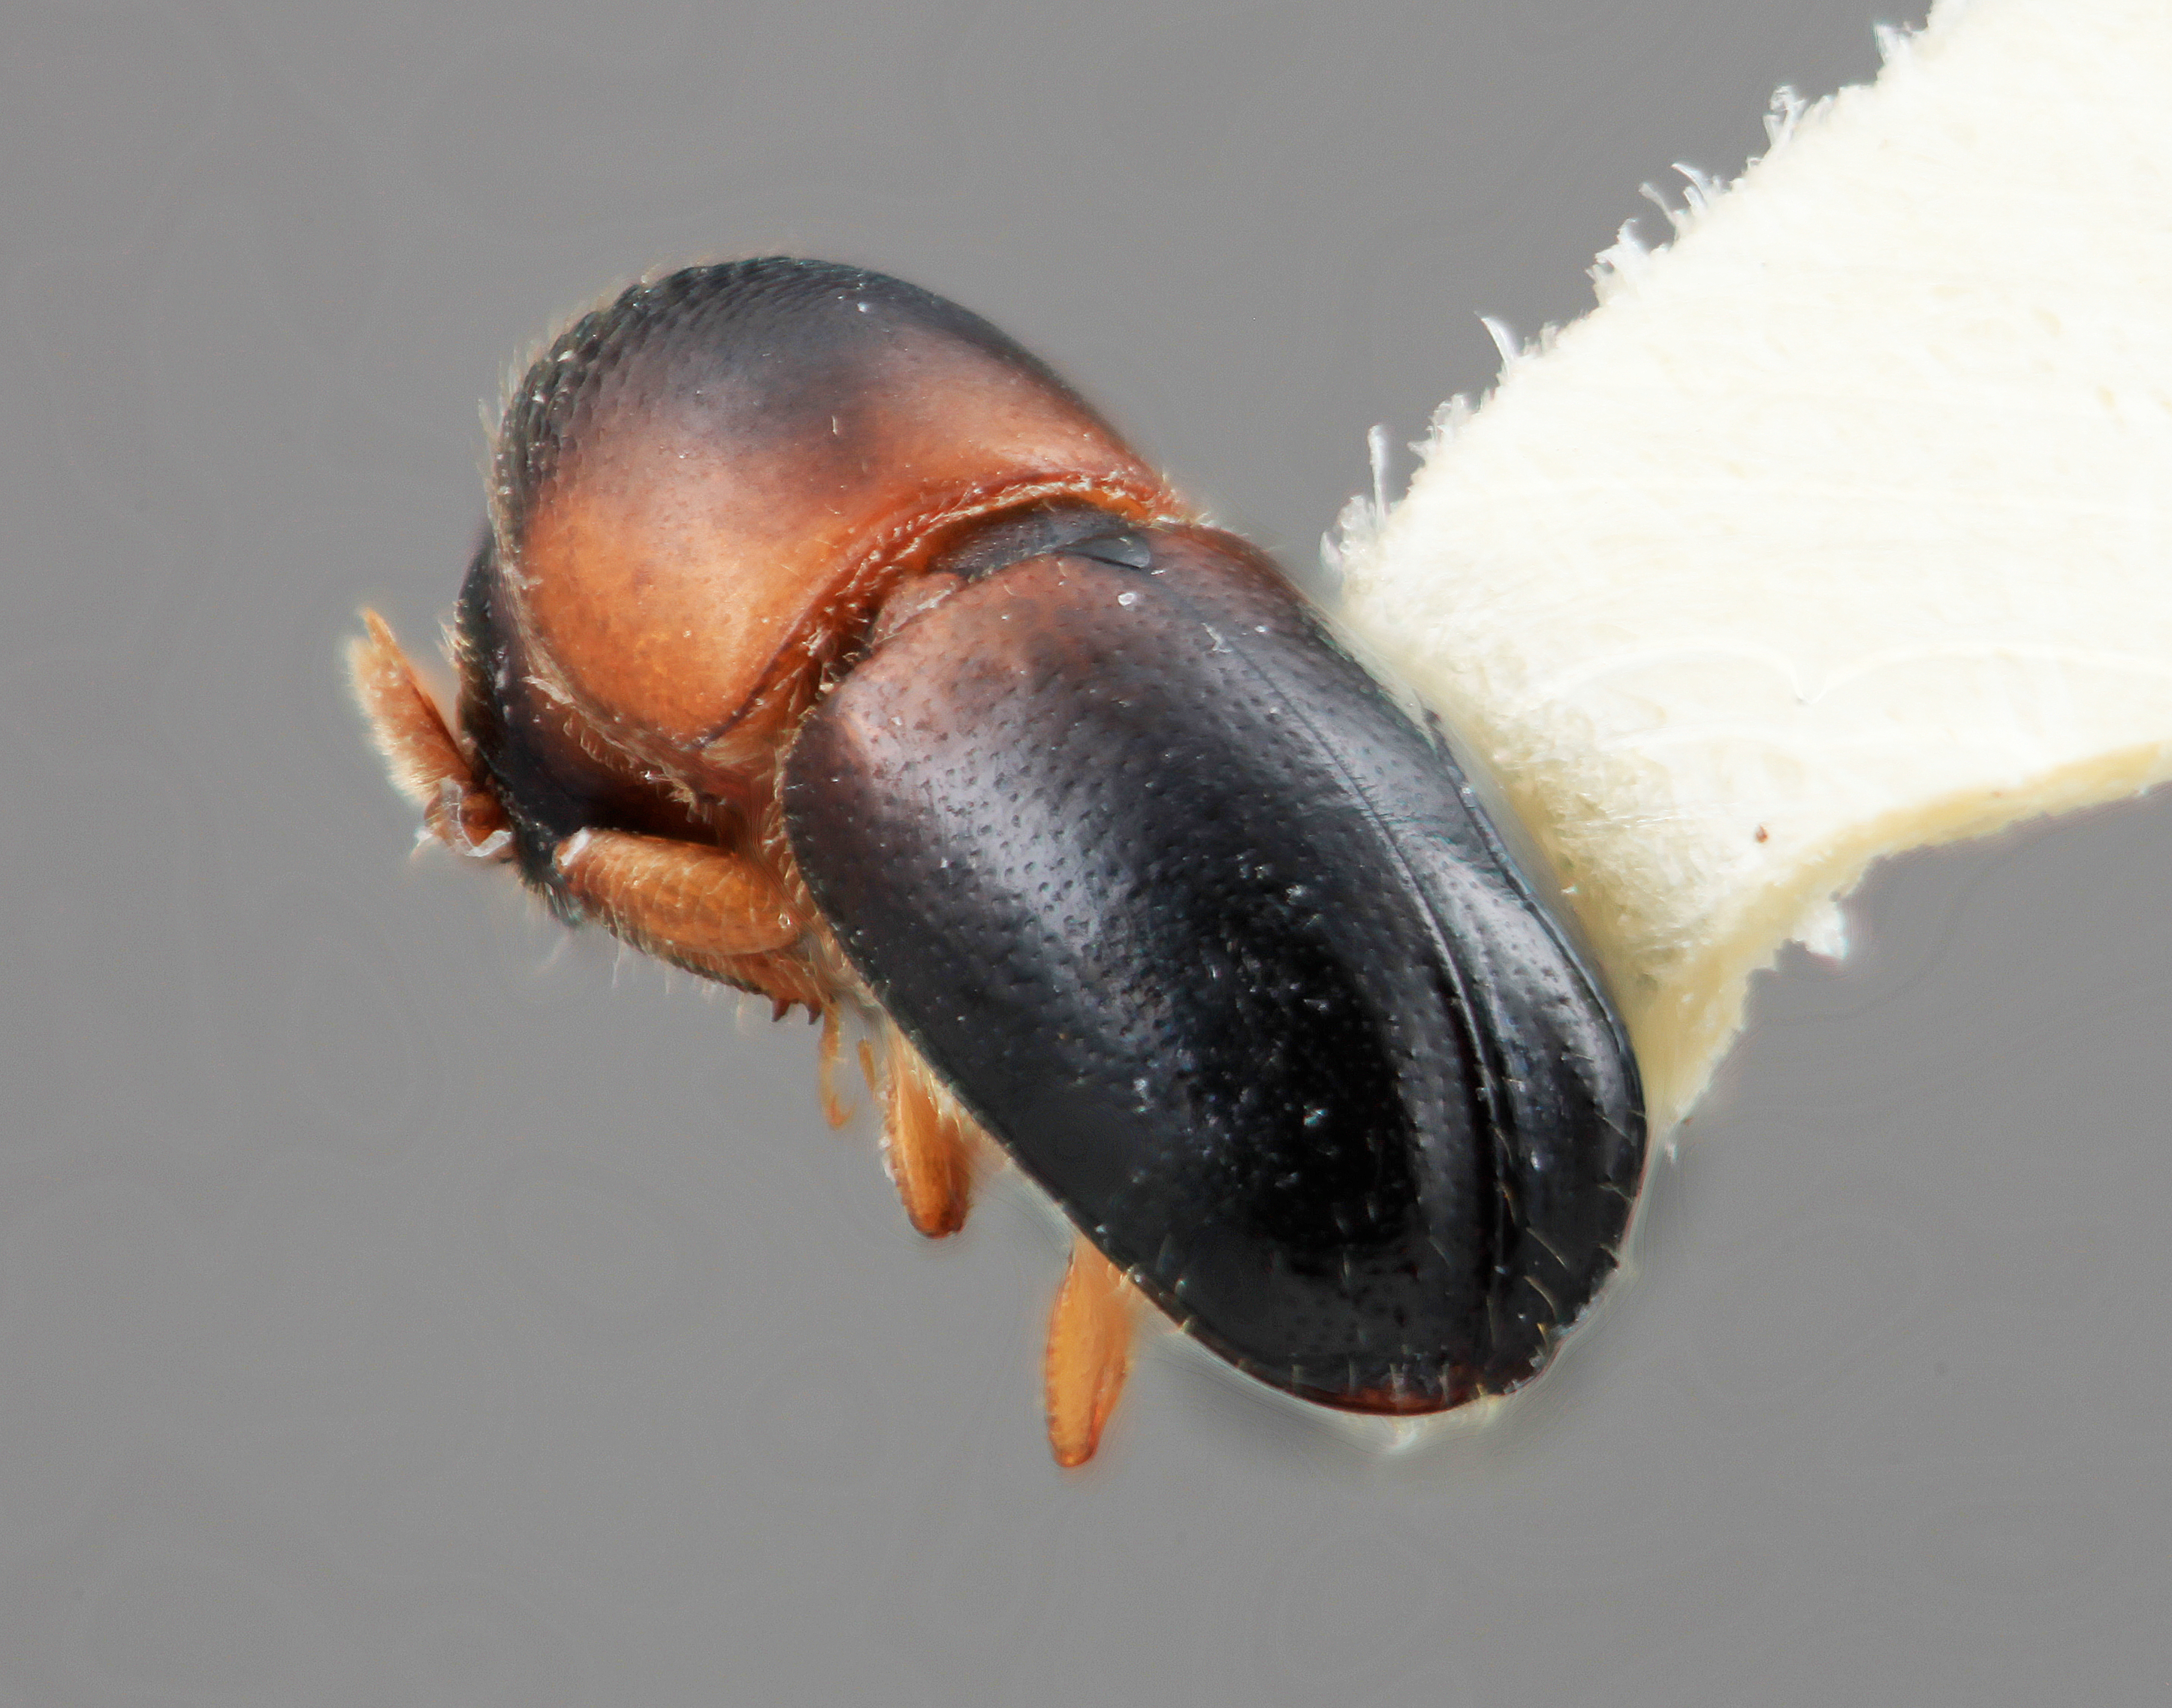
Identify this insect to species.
Corthylus noguerai
